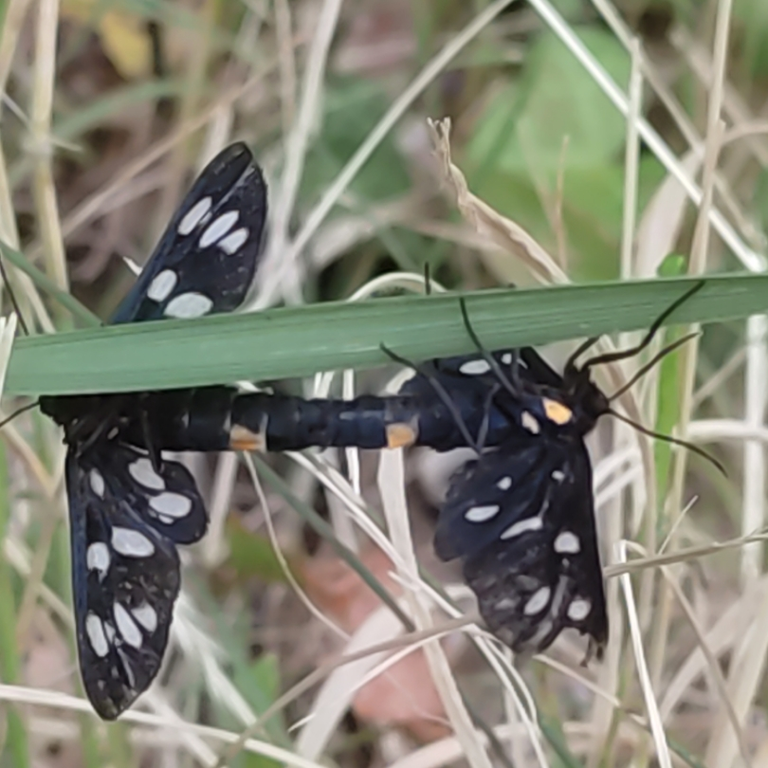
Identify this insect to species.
Amata phegea
